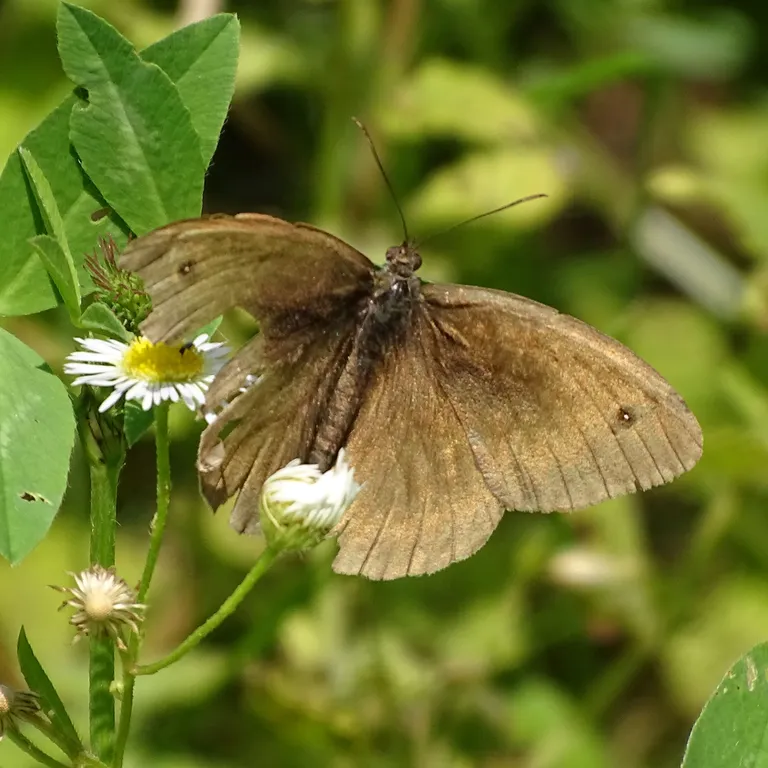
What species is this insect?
Maniola jurtina
